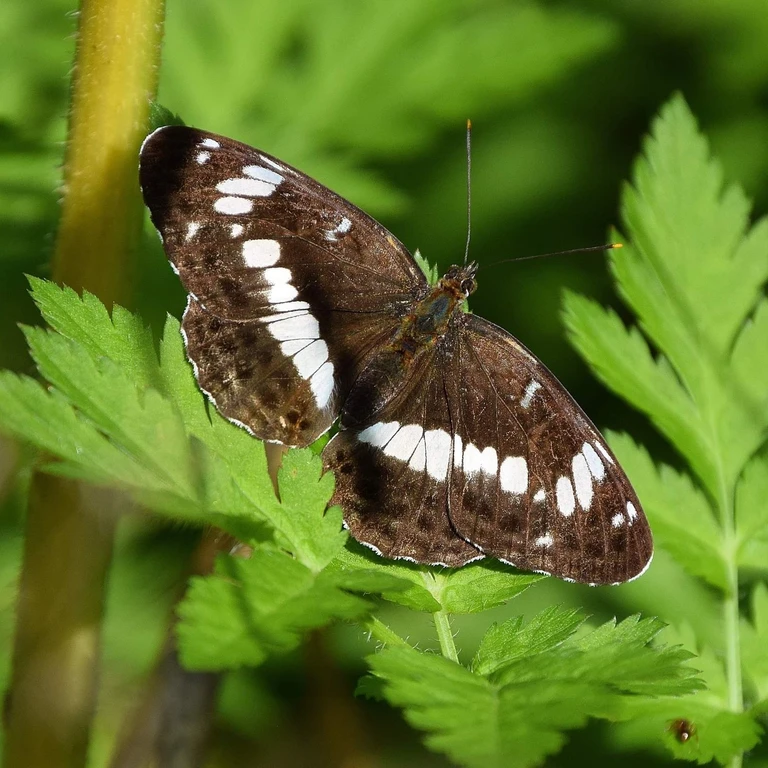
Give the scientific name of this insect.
Limenitis camilla (also Ladoga camilla)
